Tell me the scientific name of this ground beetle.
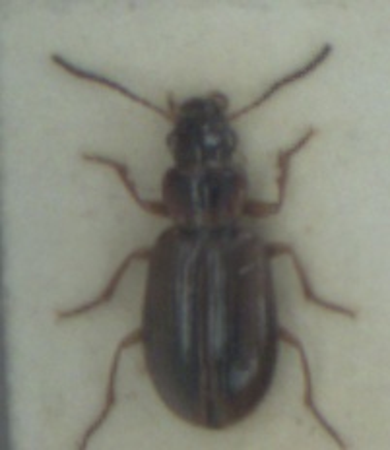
Dicheirotrichus placidus
